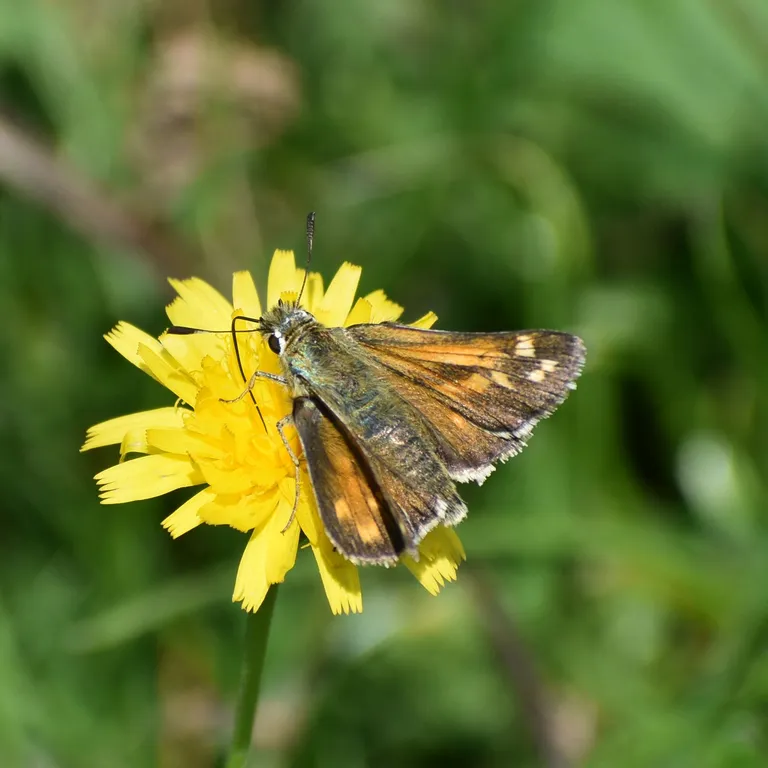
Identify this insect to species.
Hesperia comma
